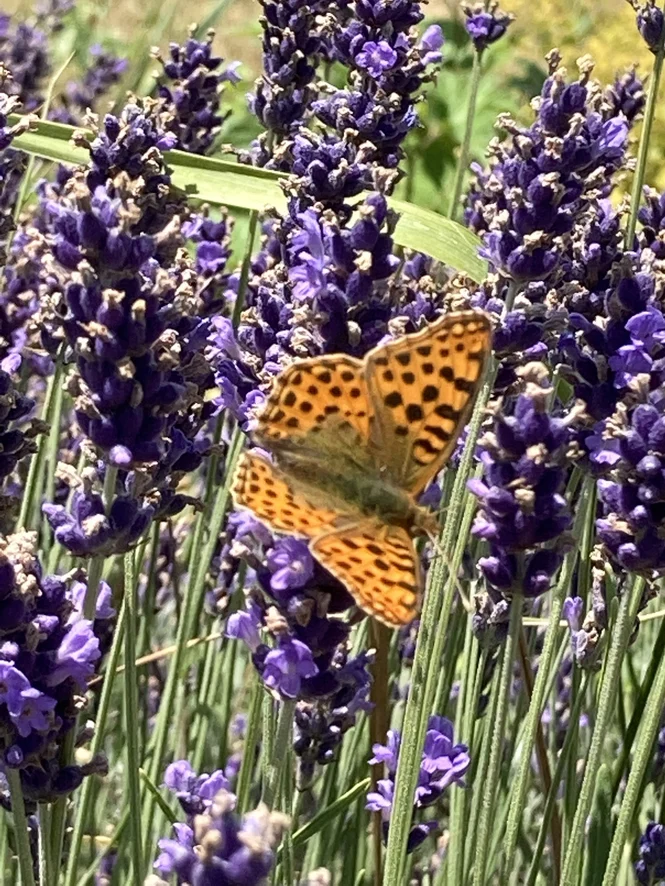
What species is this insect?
Issoria lathonia
